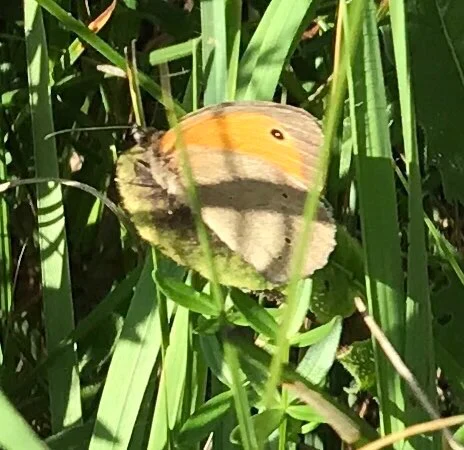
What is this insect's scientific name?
Maniola jurtina
